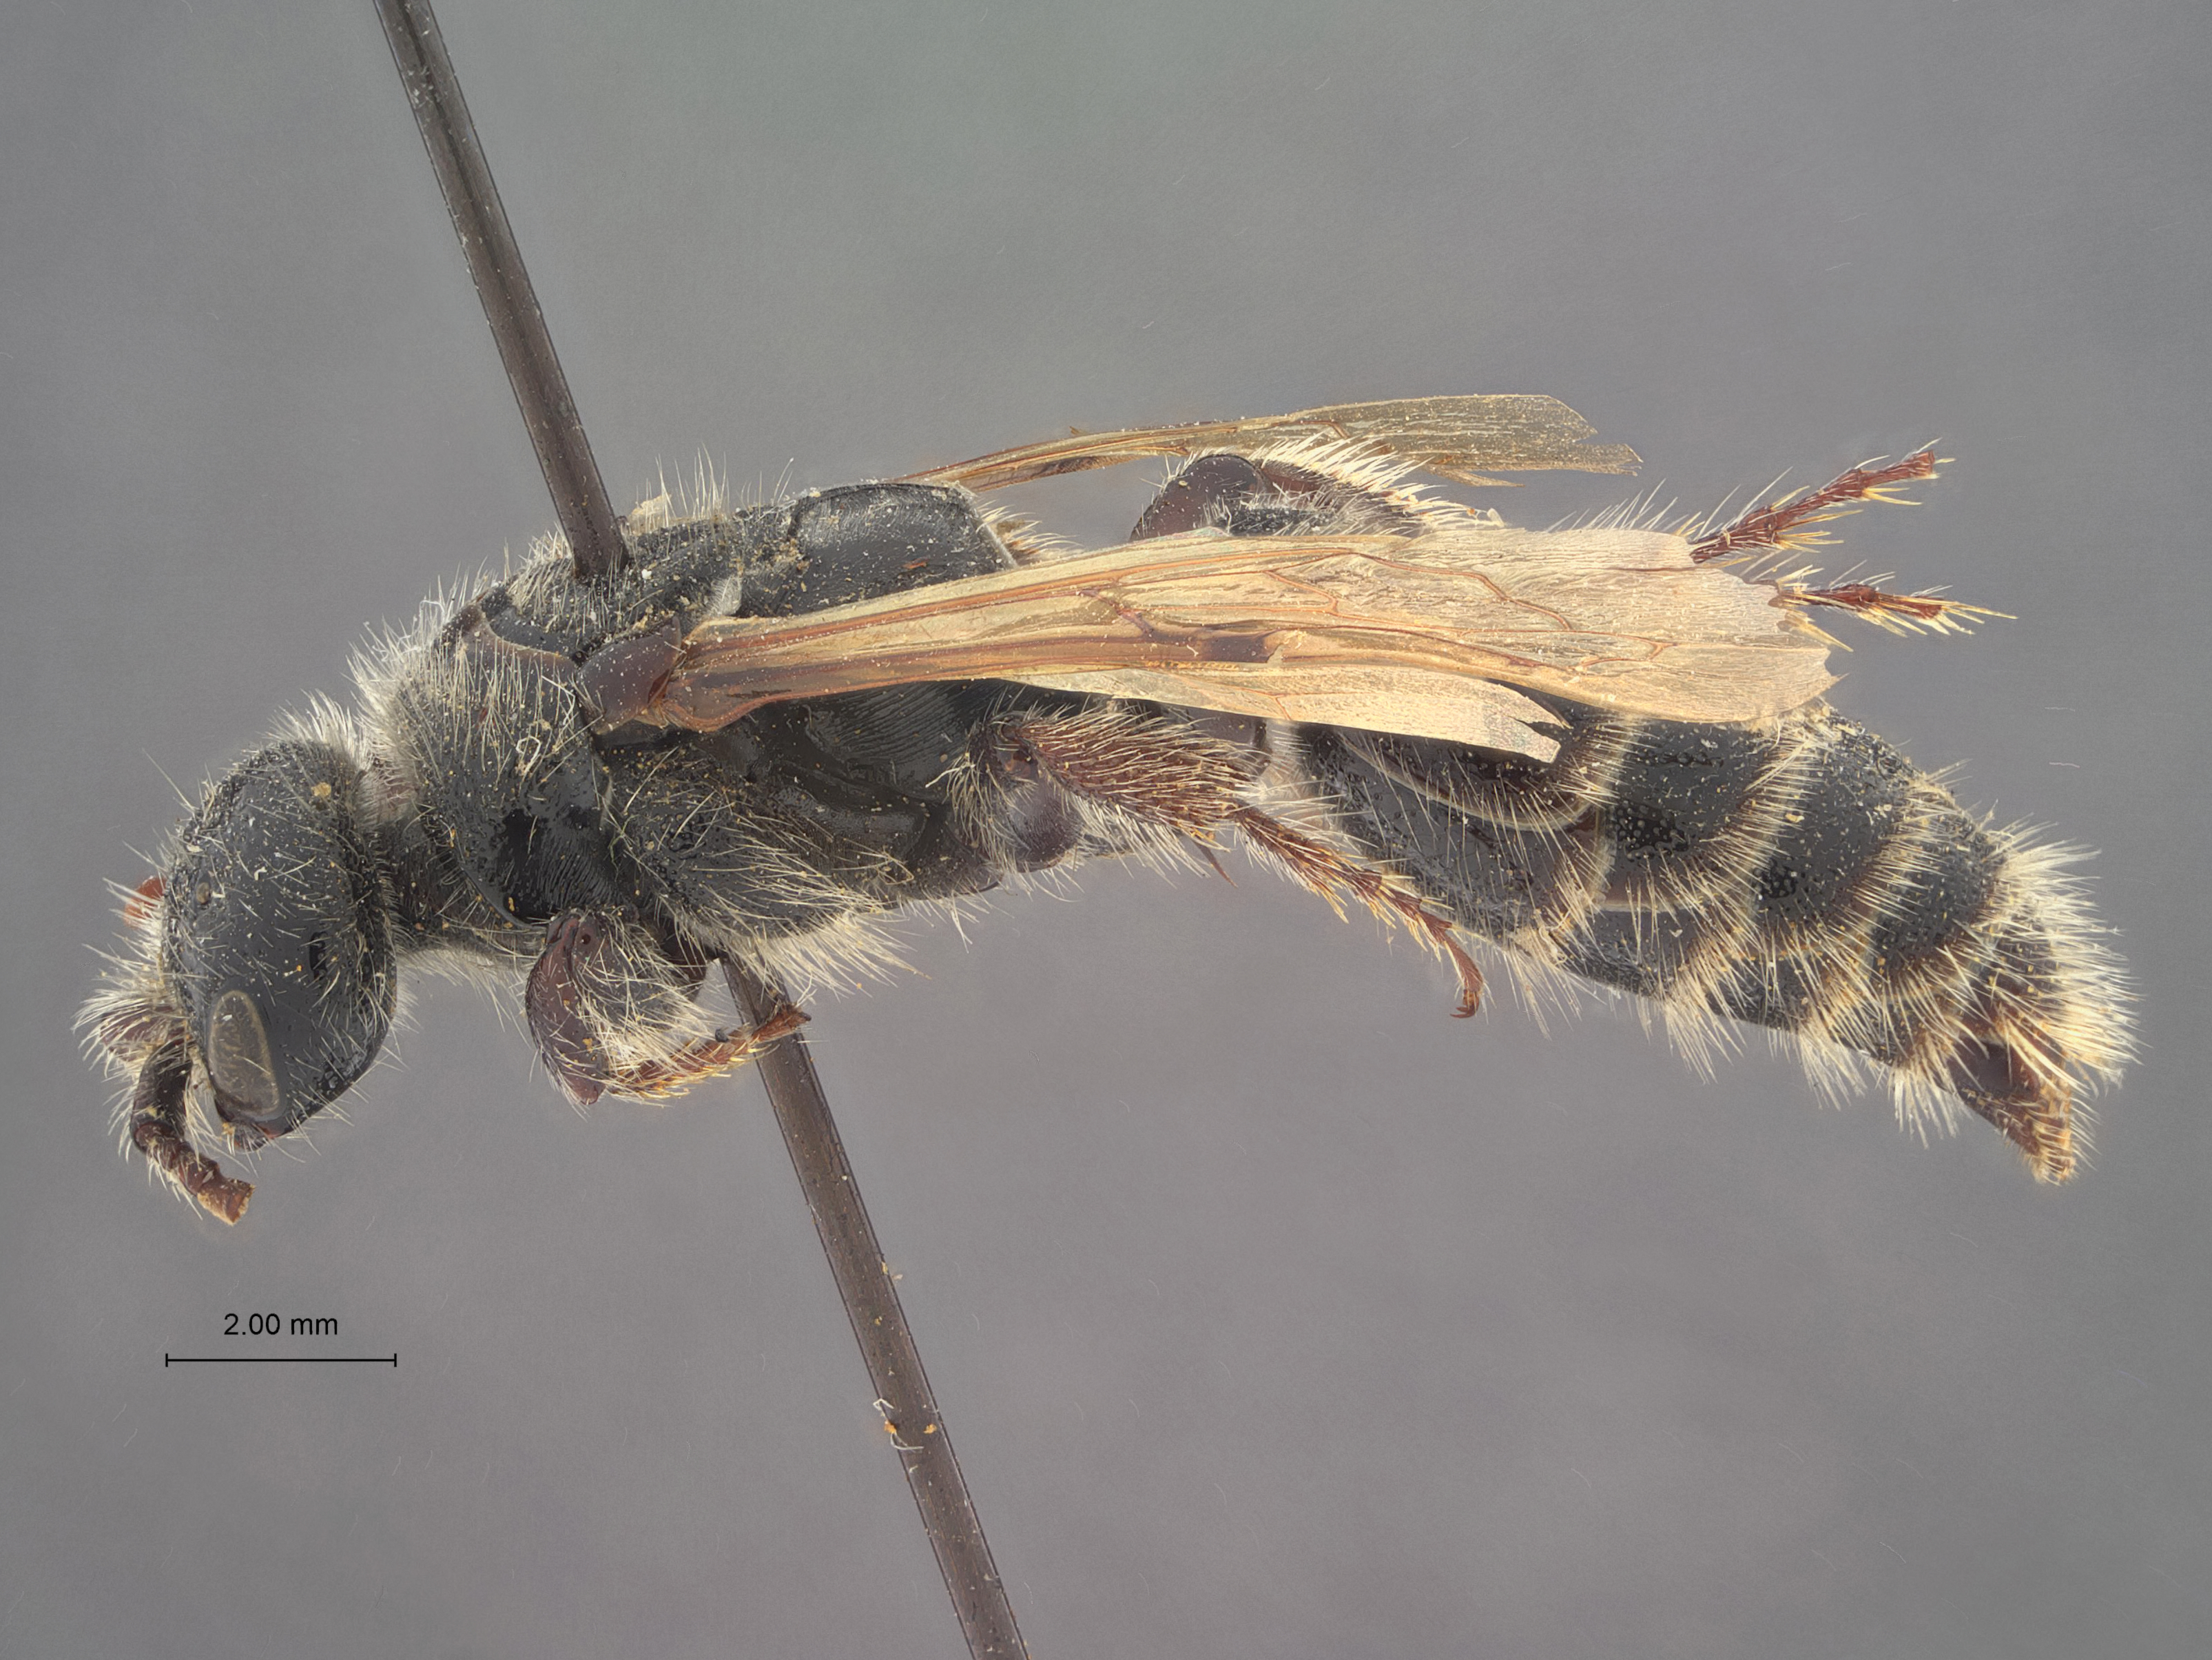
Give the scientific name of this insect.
Neotiphia ocellata
